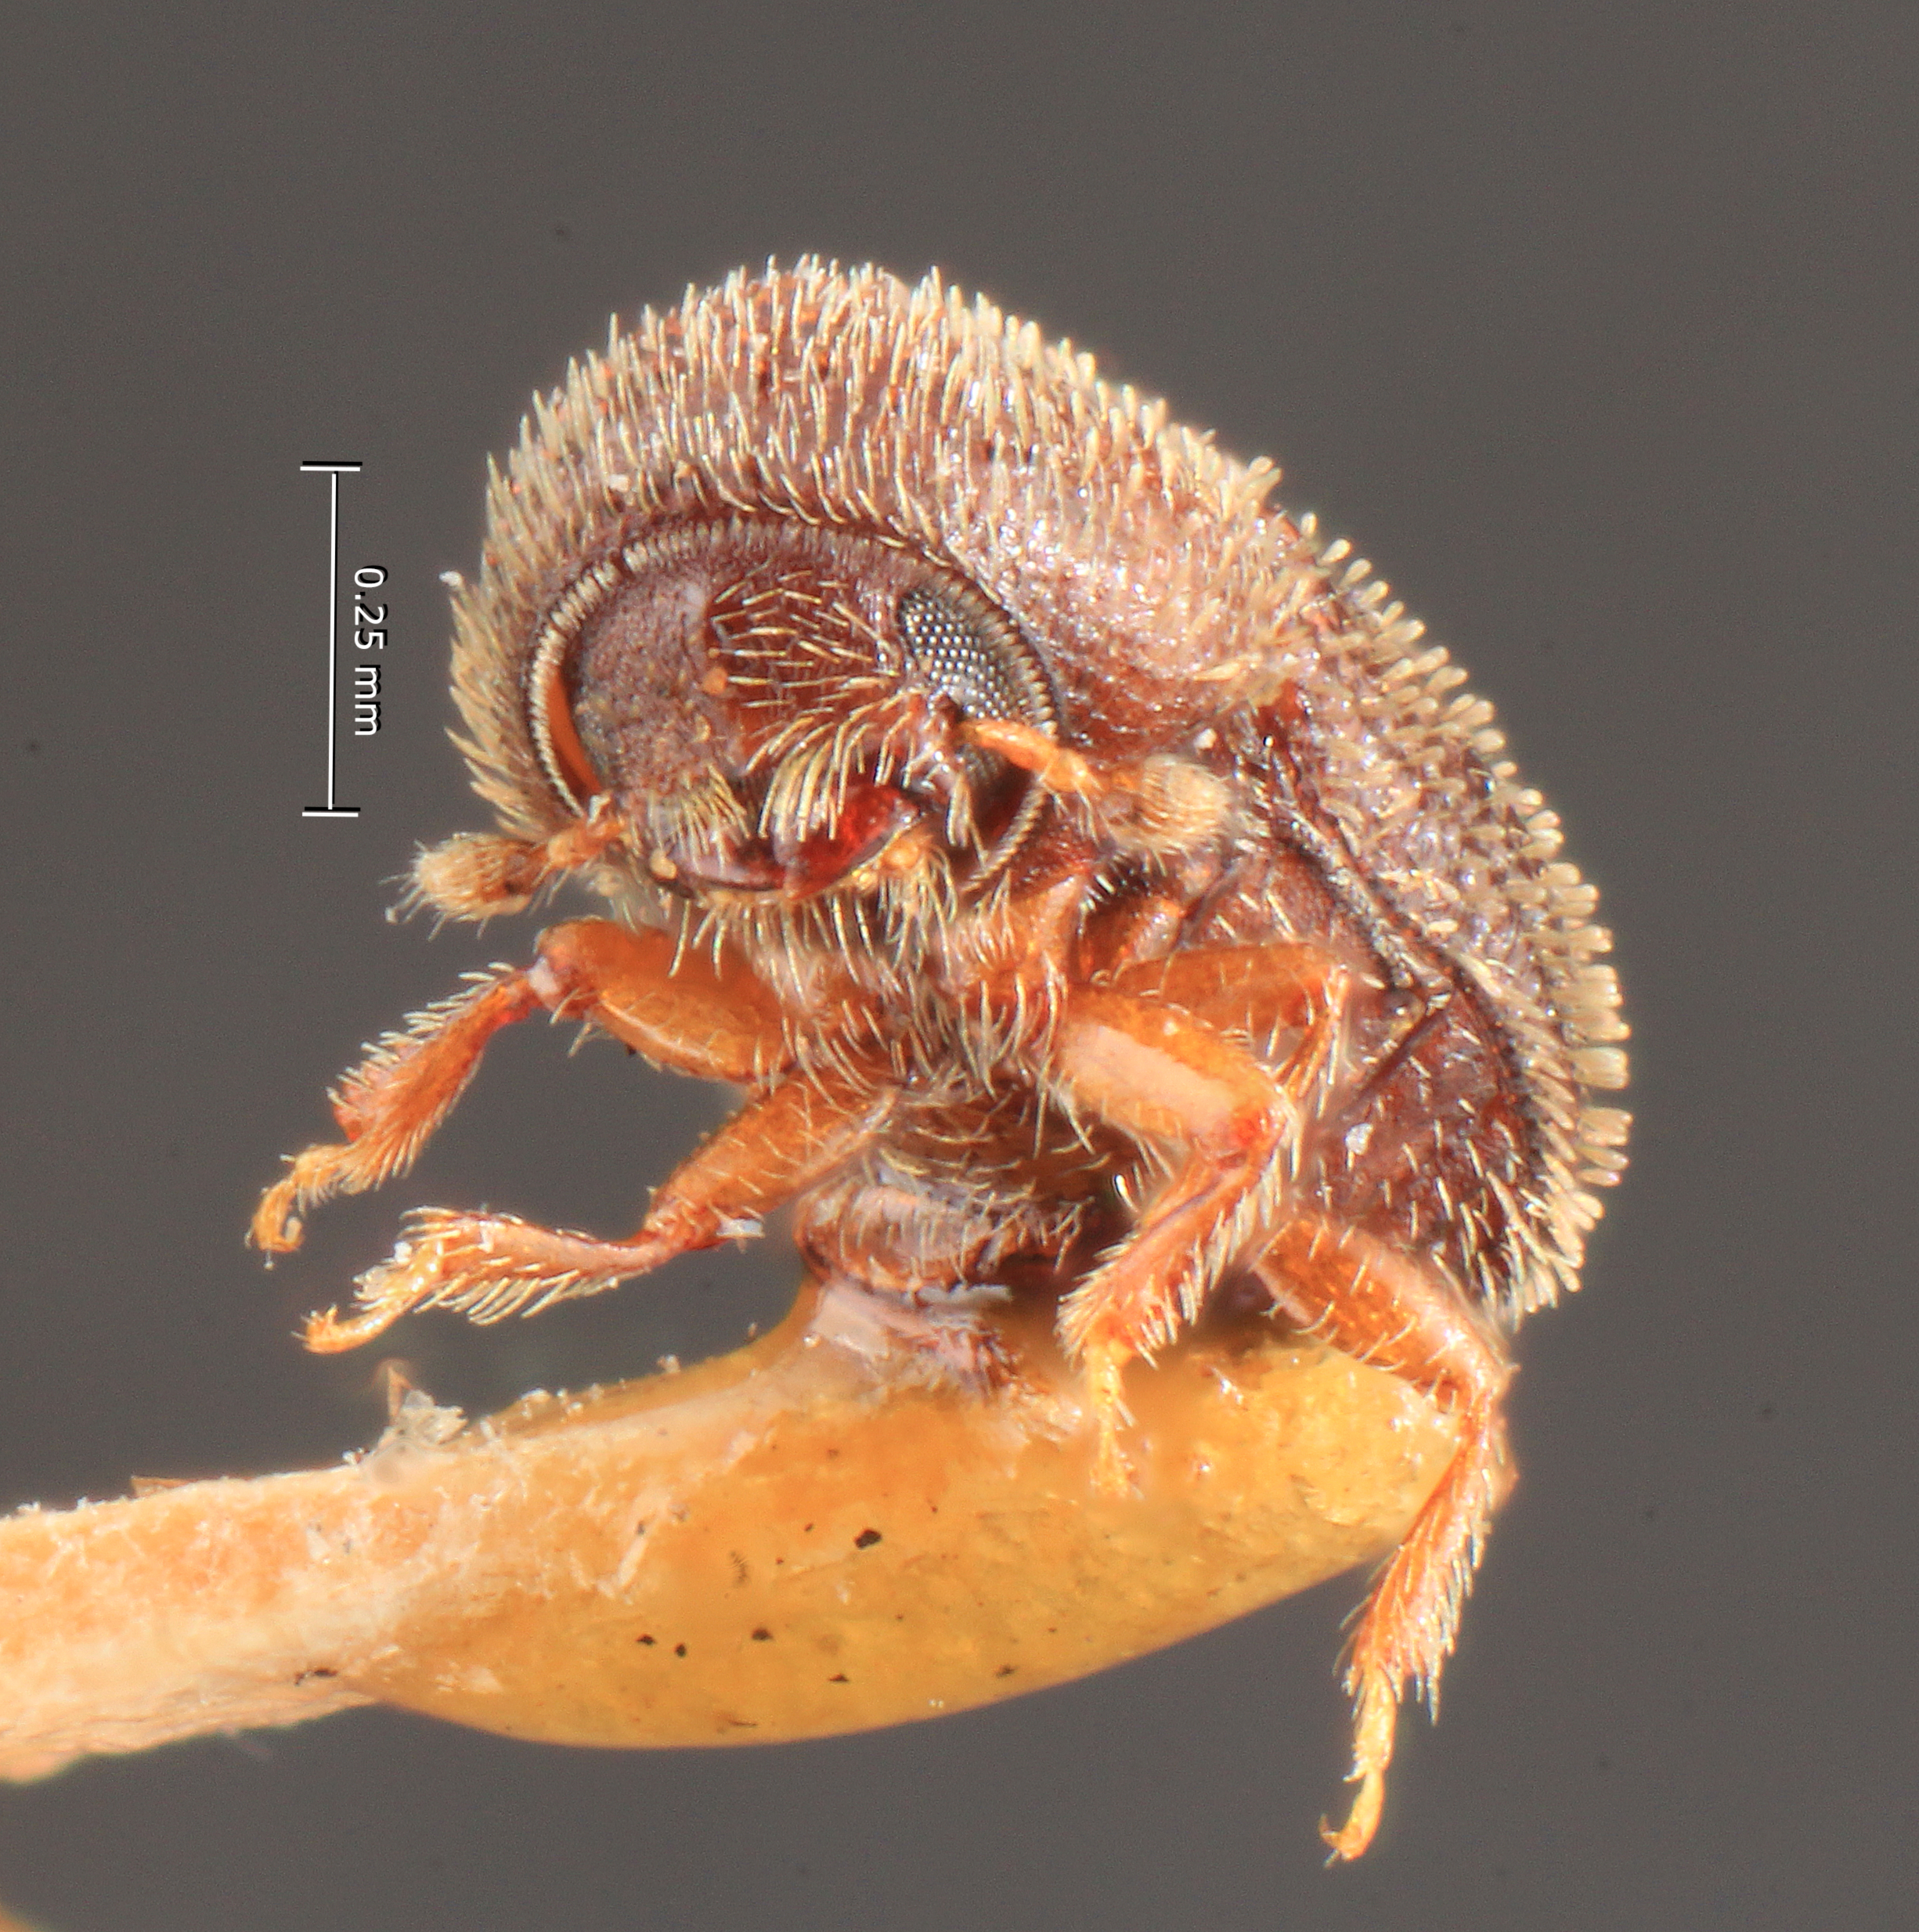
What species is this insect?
Stephanoderes guatemalensis
